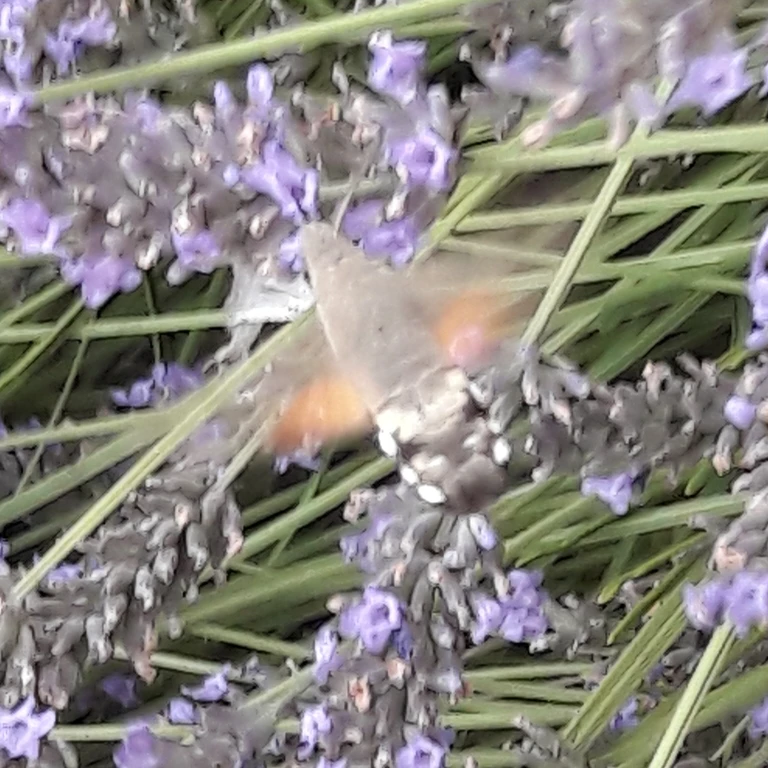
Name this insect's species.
Macroglossum stellatarum
